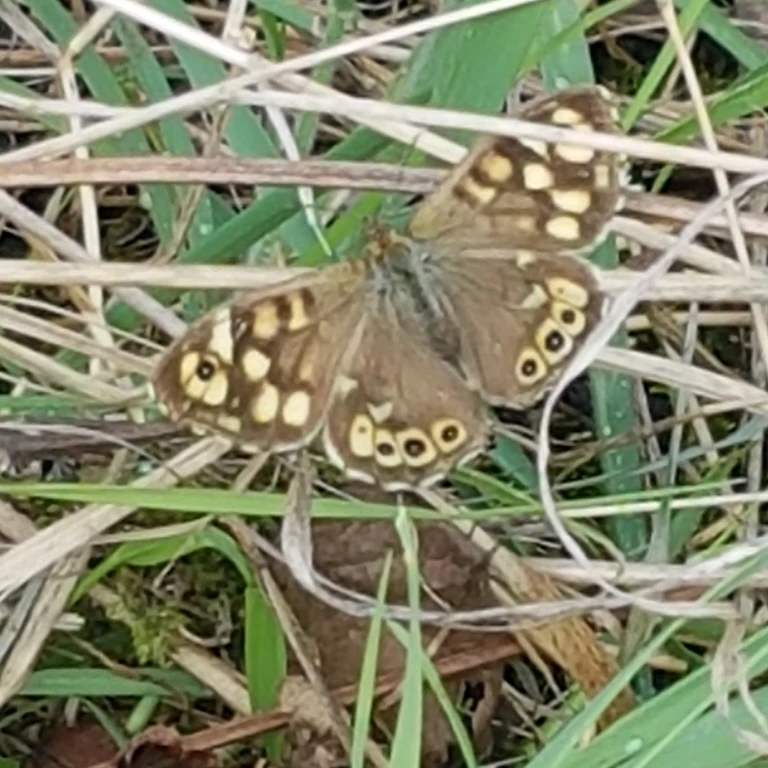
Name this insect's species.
Pararge aegeria
